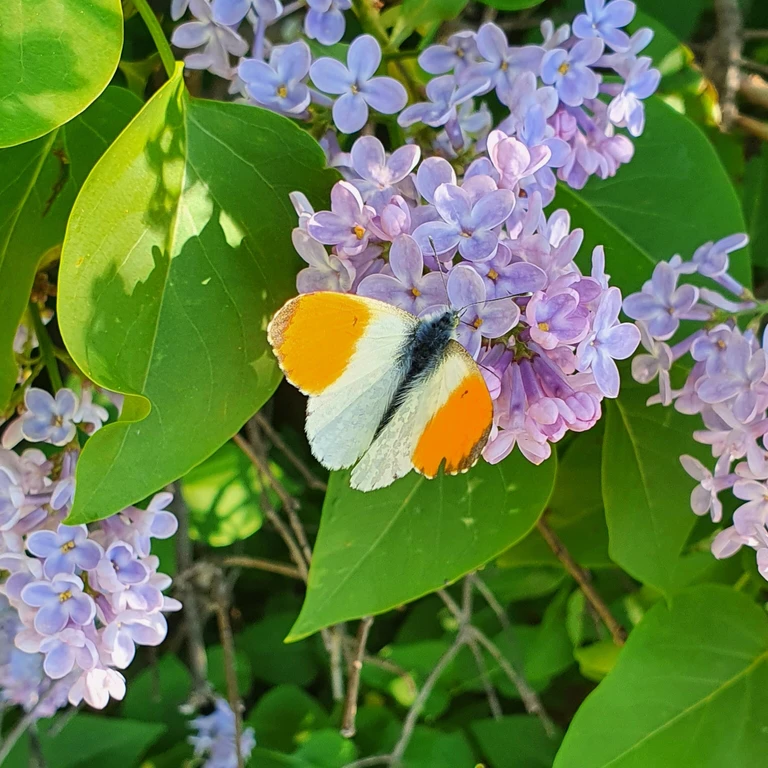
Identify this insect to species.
Anthocharis cardamines
